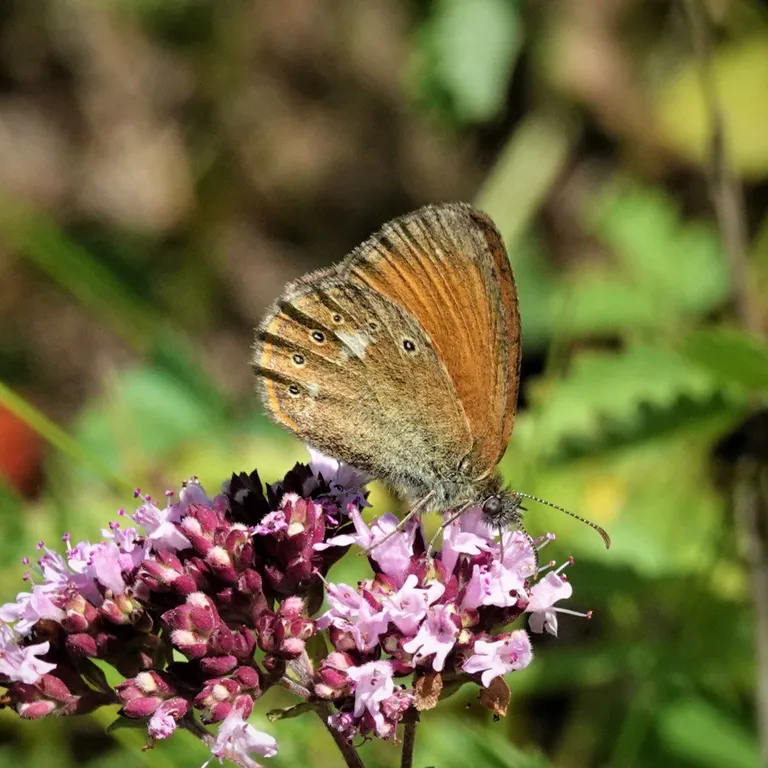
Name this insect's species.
Coenonympha glycerion (also Coenonympha iphis)
